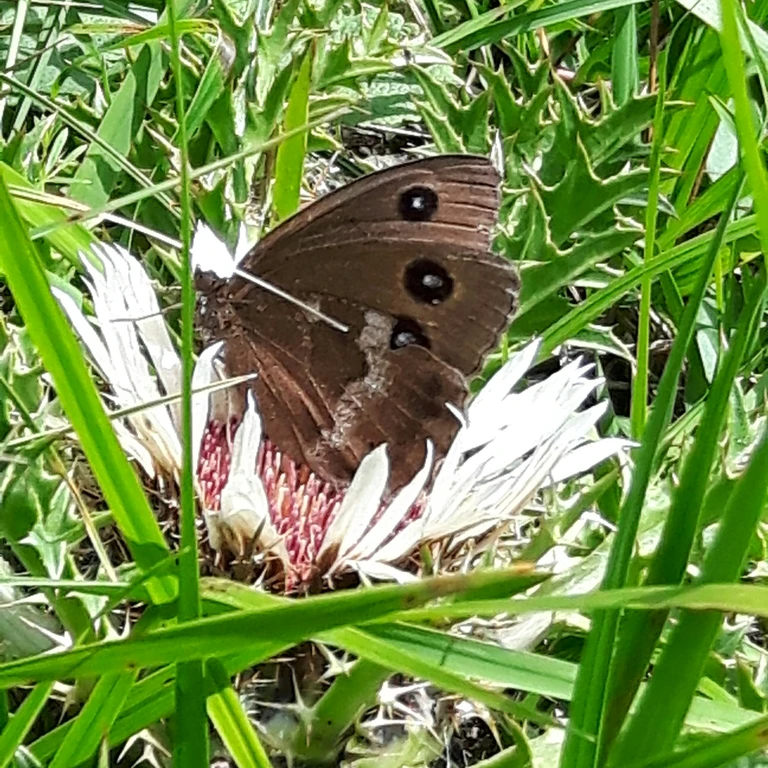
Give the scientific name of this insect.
Minois dryas
